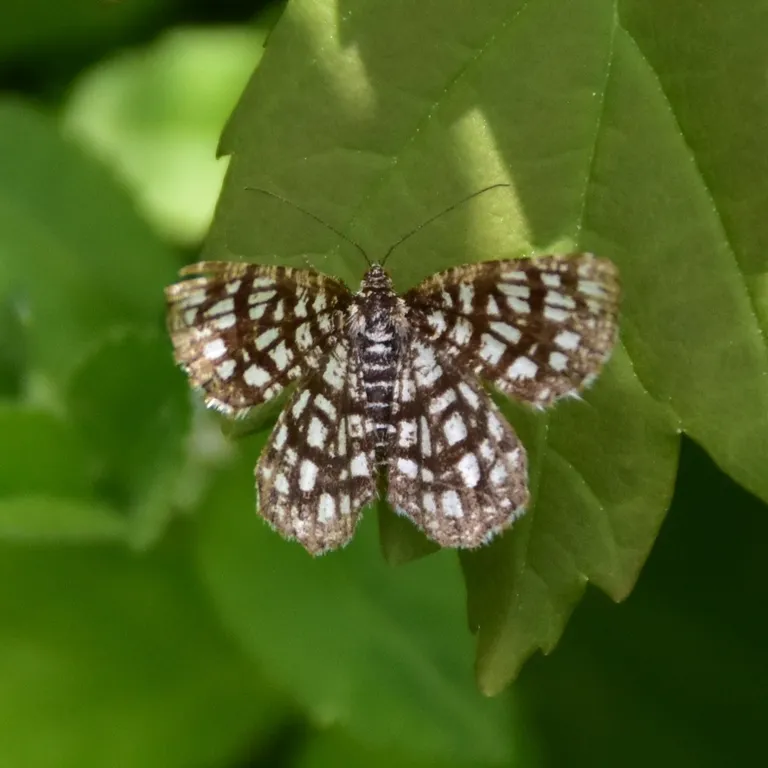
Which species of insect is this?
Chiasmia clathrata
